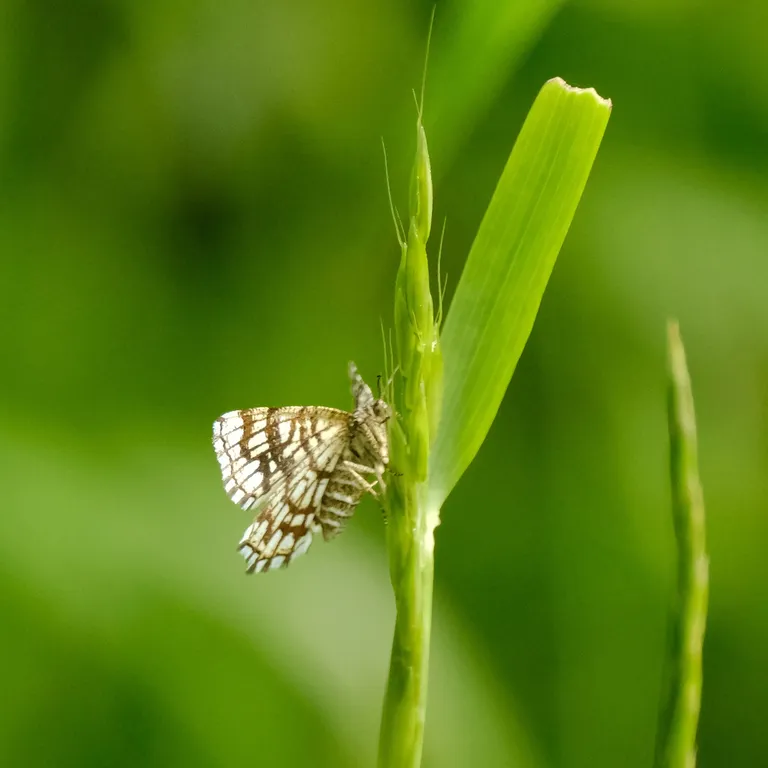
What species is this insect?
Chiasmia clathrata
